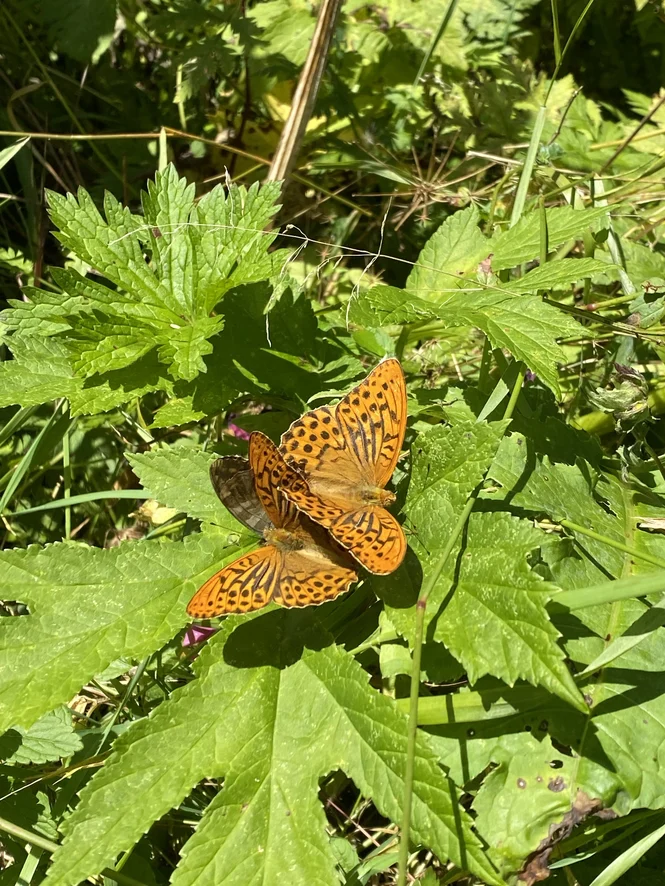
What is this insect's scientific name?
Argynnis paphia
